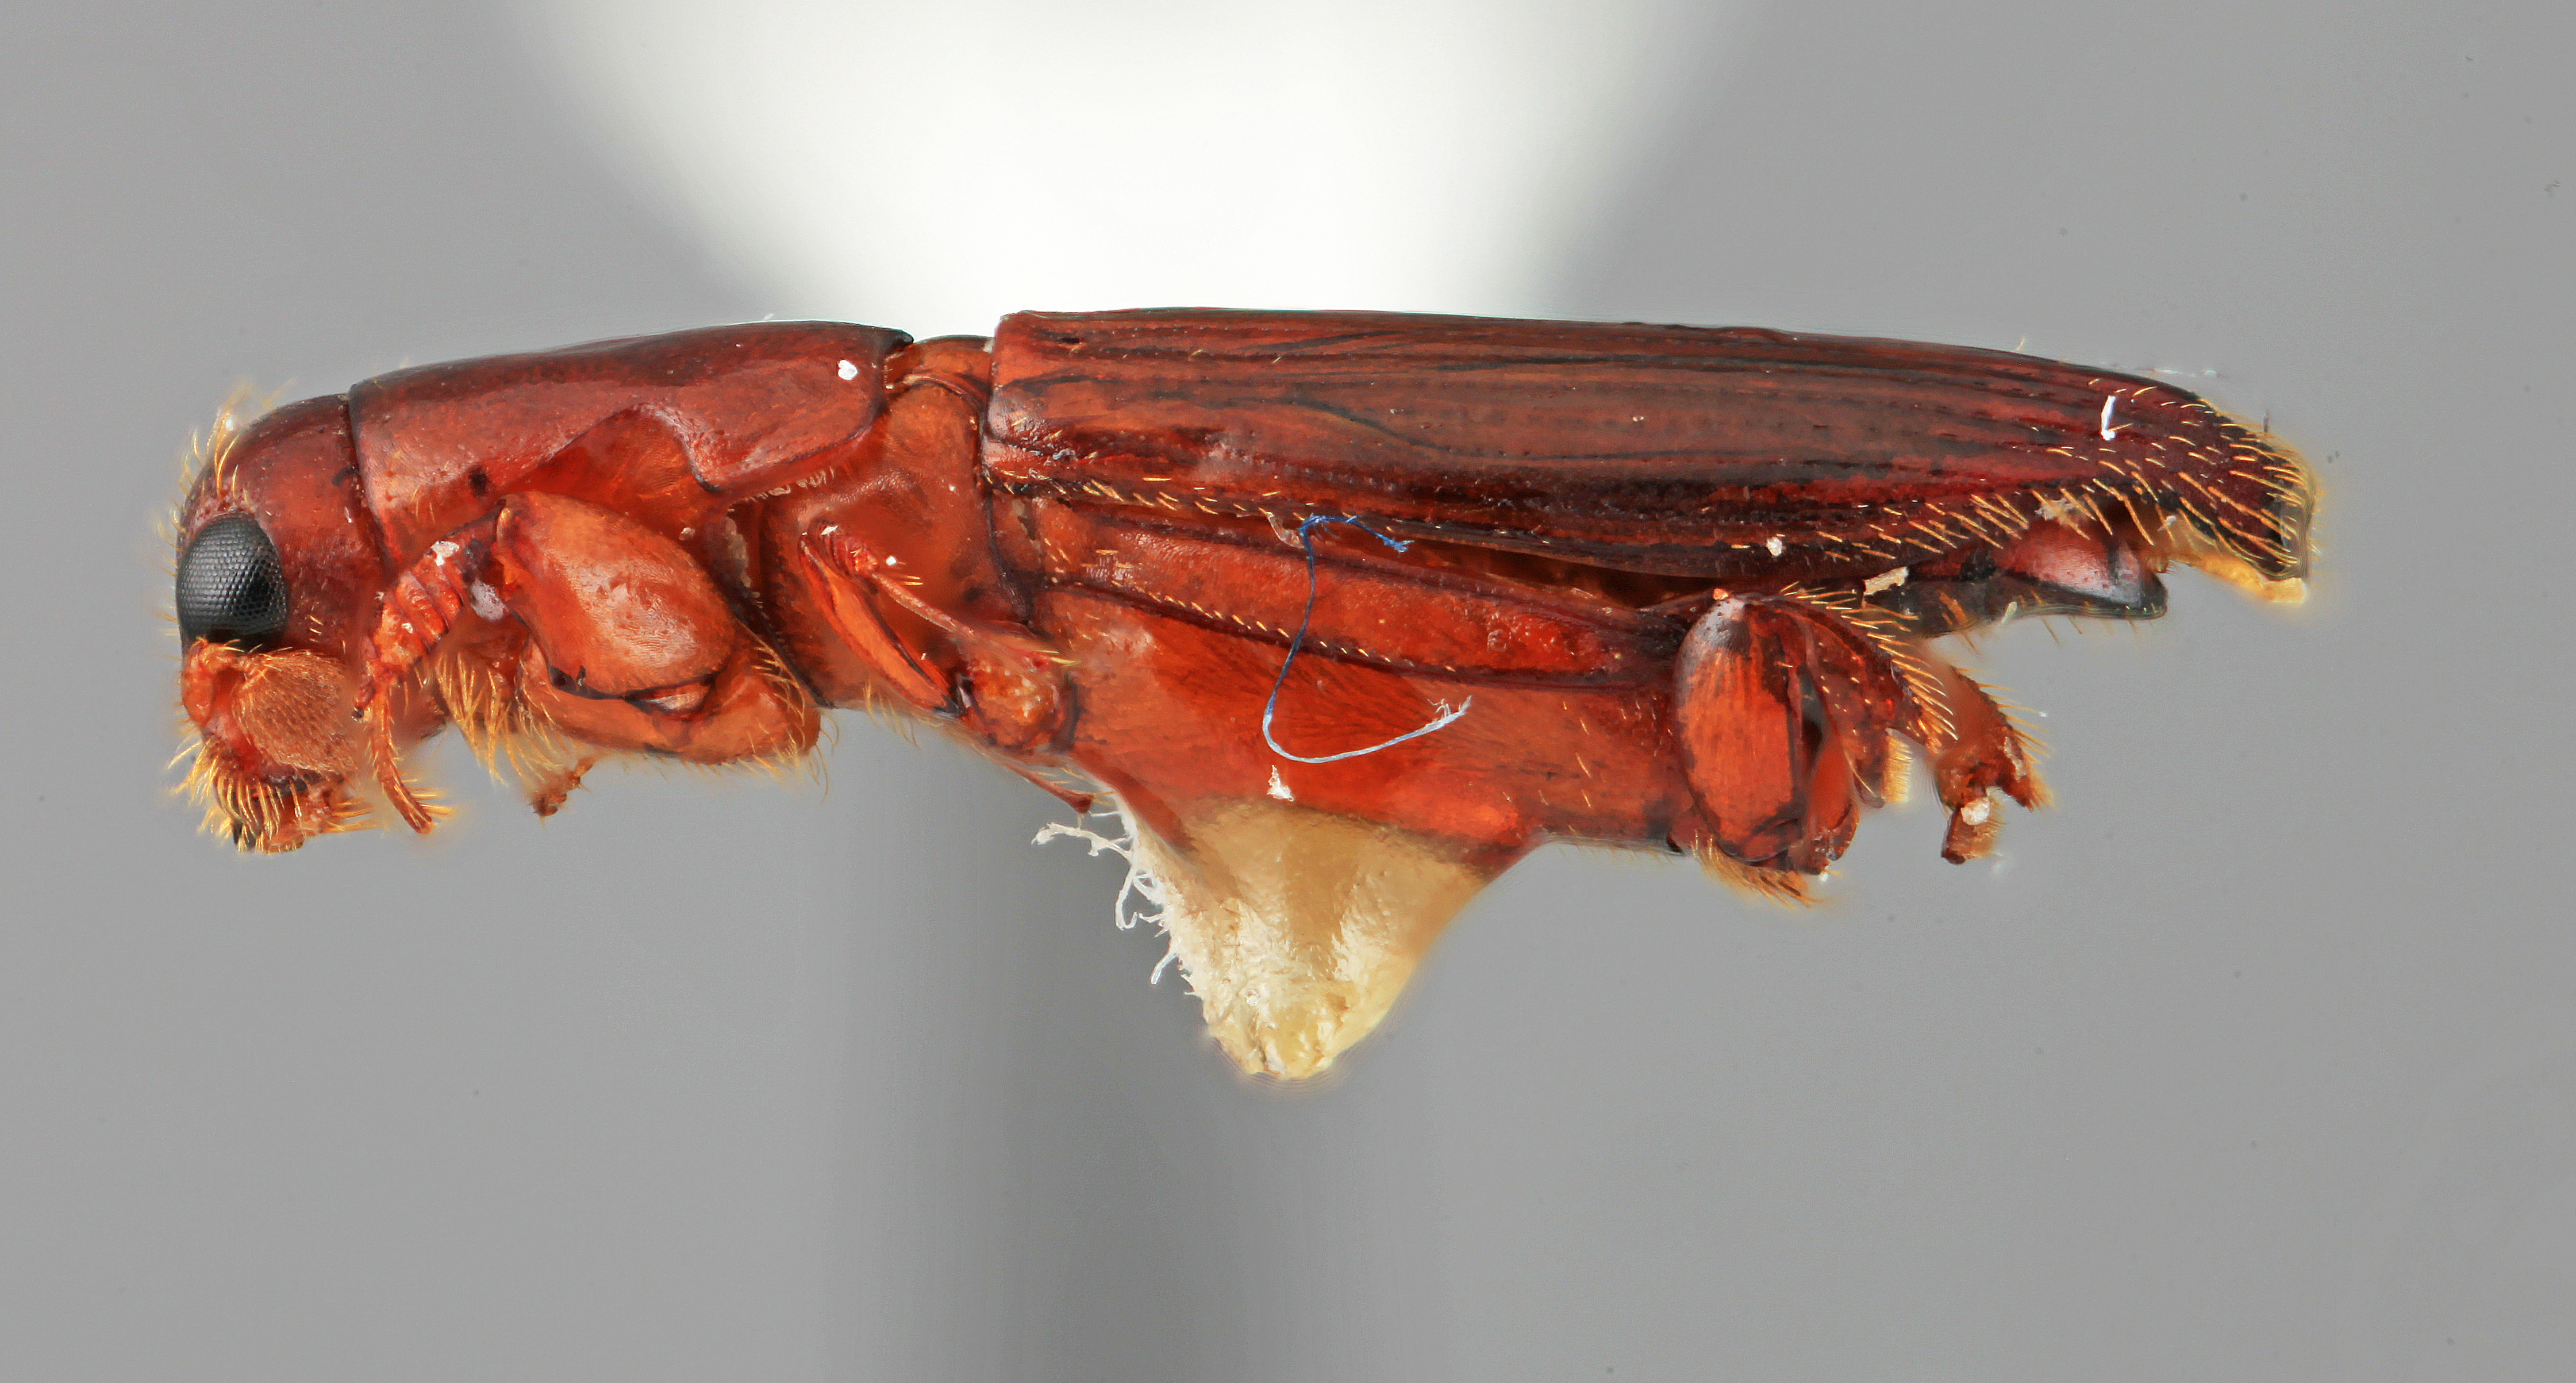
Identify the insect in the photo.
Platypus eximius
